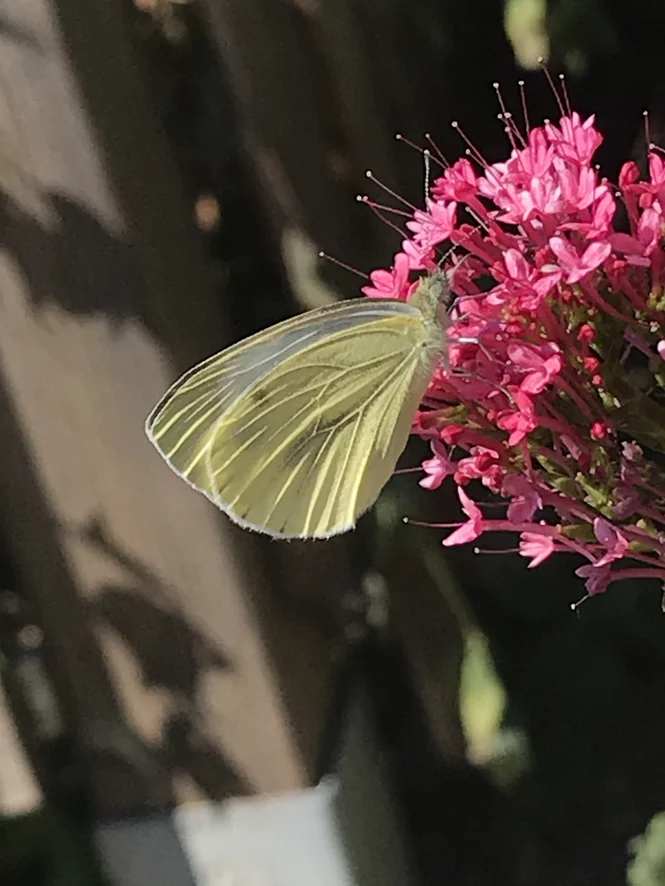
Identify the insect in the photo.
Pieris napi
